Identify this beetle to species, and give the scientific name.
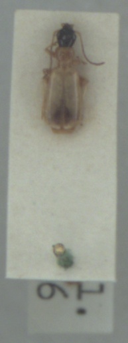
Demetrias monostigma
